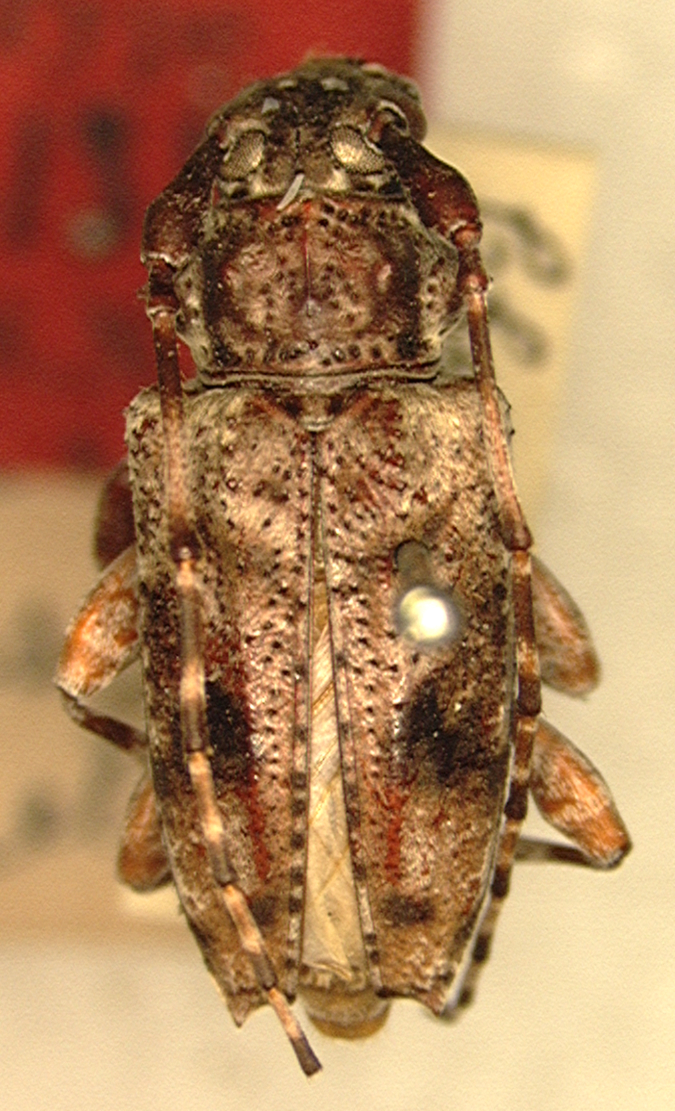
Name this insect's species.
Acanthoderes galapagoensis (also Psapharochrus galapagoensis)
